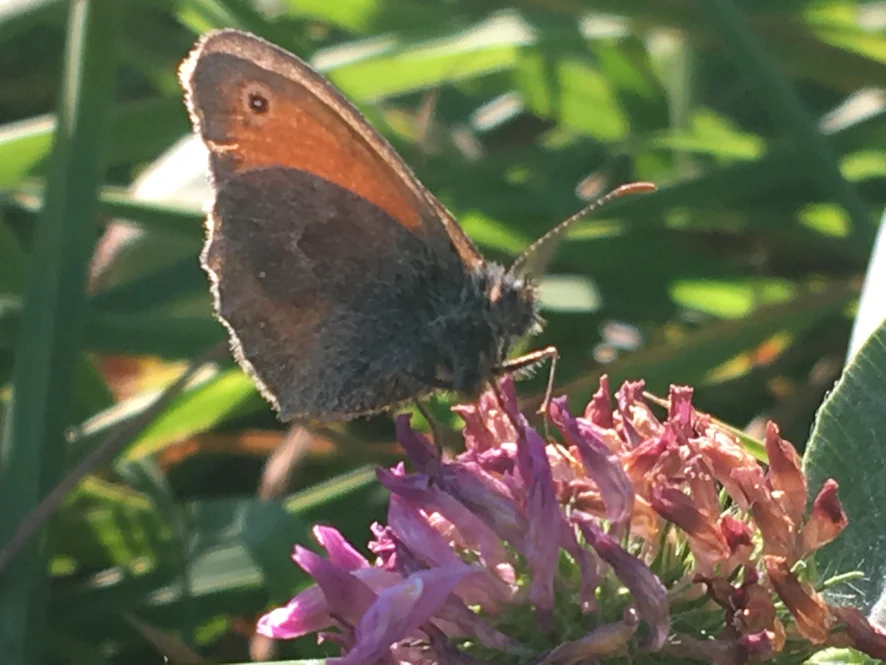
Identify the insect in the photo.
Coenonympha pamphilus
